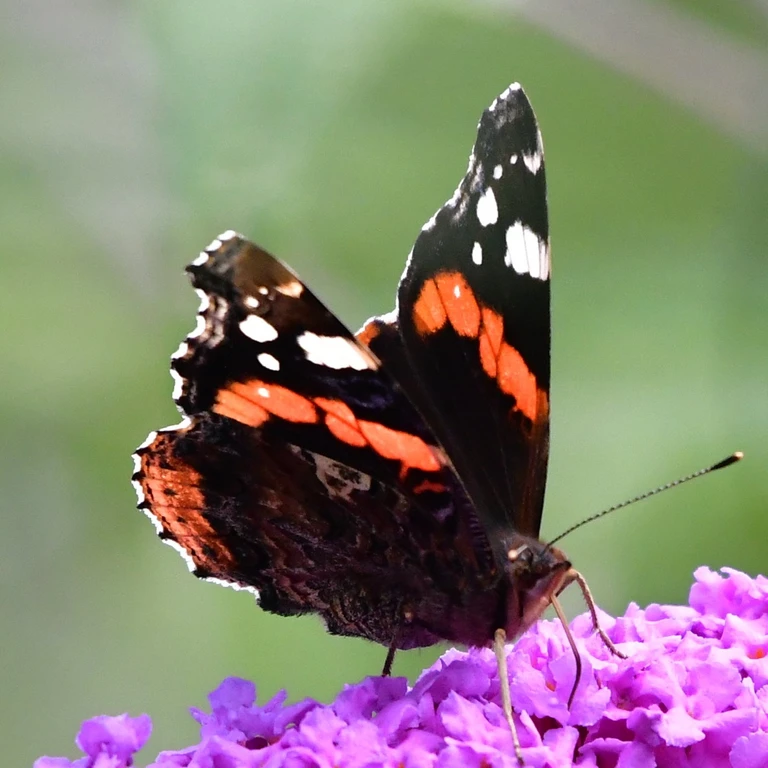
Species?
Vanessa atalanta
